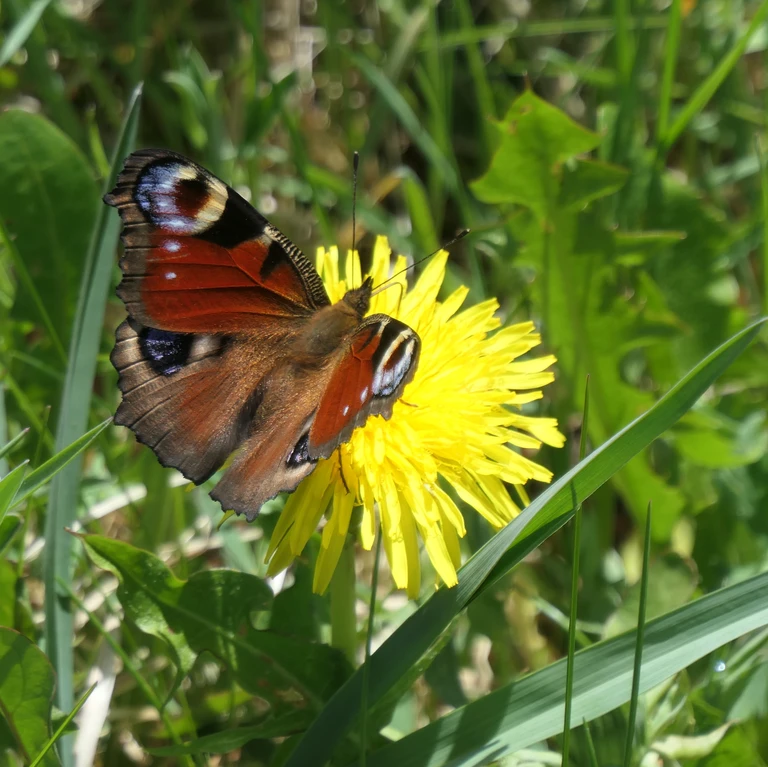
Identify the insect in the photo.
Aglais io
